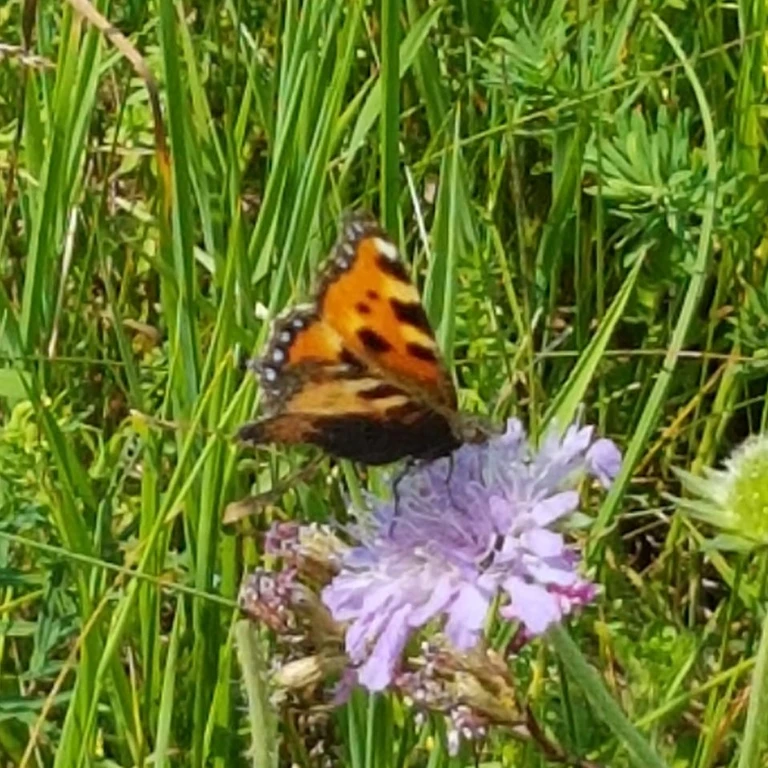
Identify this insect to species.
Aglais urticae
